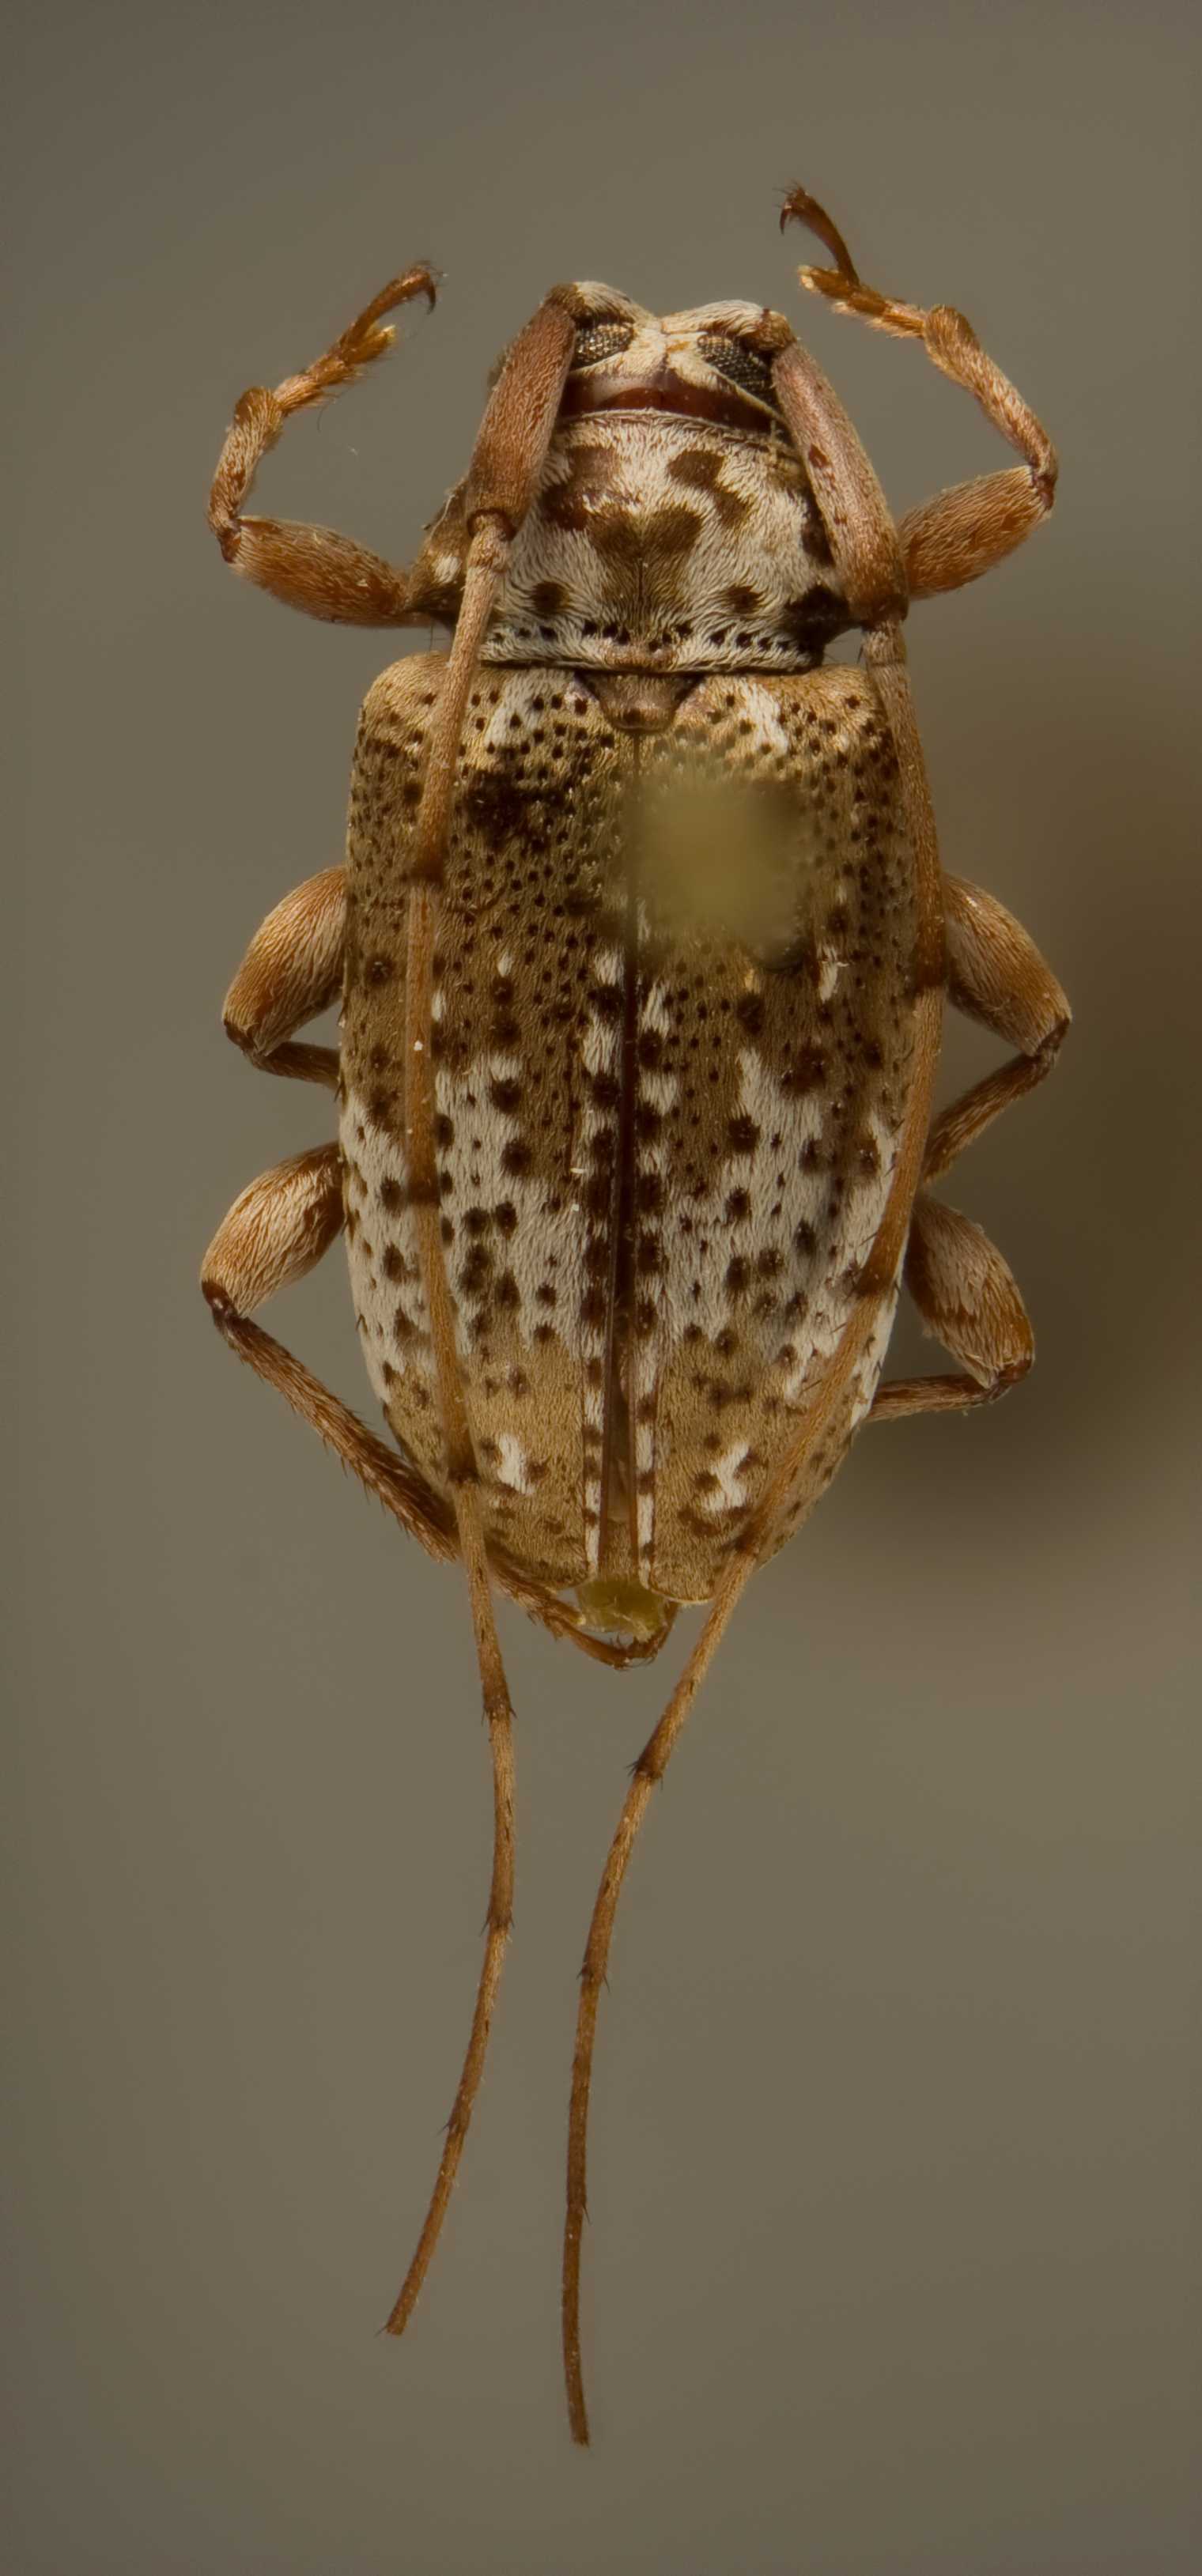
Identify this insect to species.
Baryssinus giesberti
